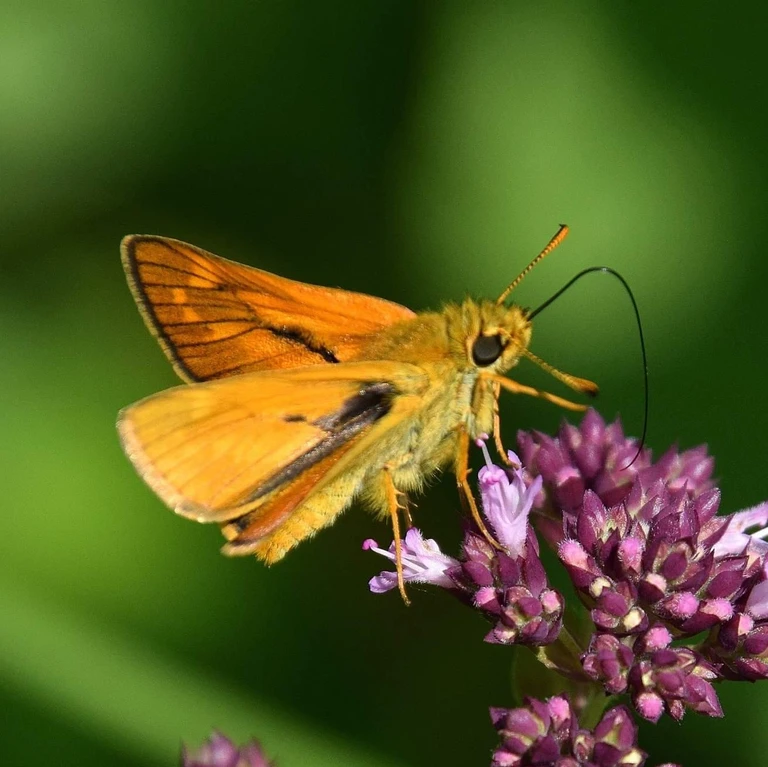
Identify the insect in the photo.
Ochlodes sylvanus (also Ochlodes venata)
